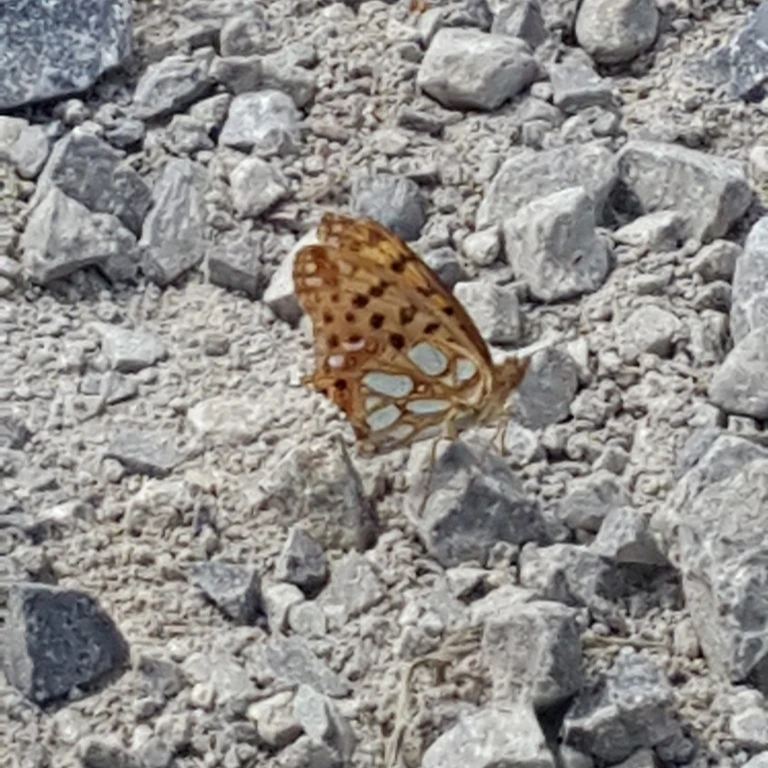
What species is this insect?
Issoria lathonia
